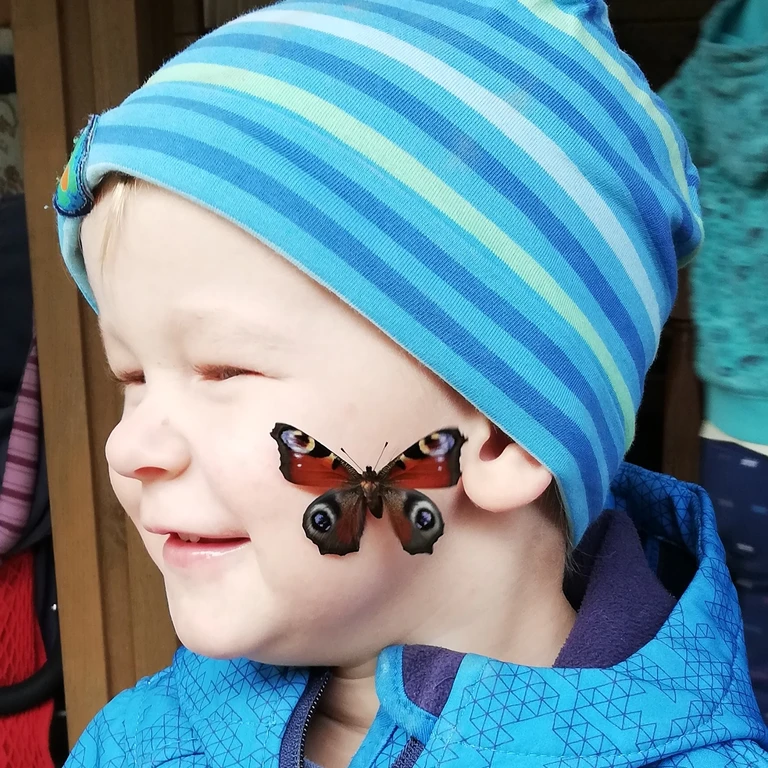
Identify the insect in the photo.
Aglais io
